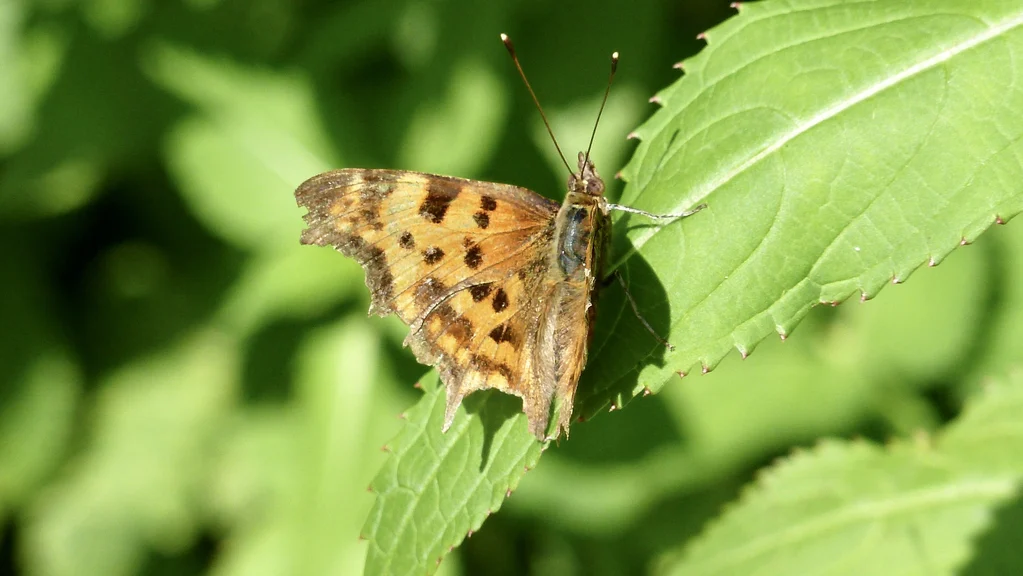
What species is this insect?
Polygonia c-album
